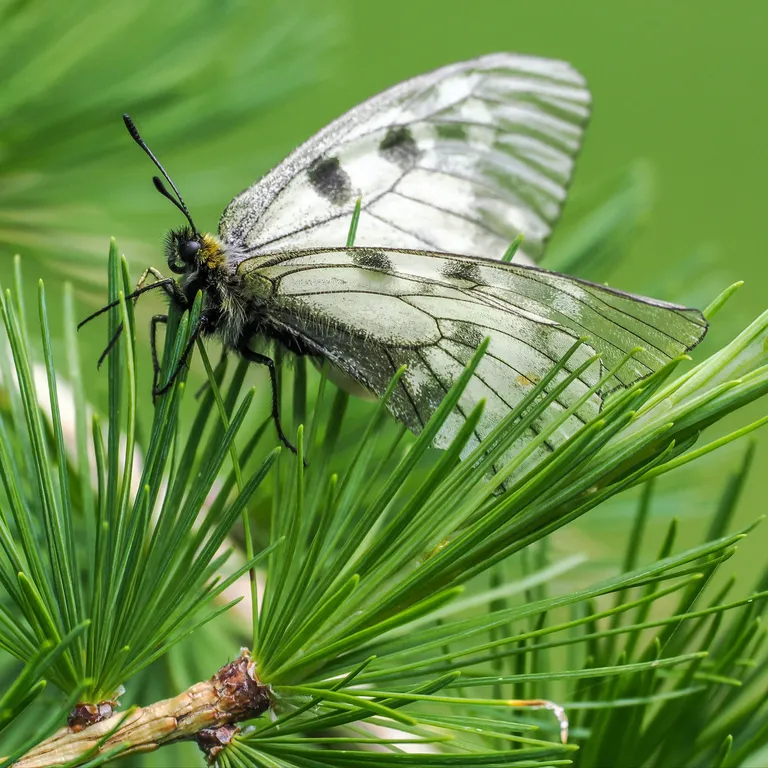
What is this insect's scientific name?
Parnassius mnemosyne
